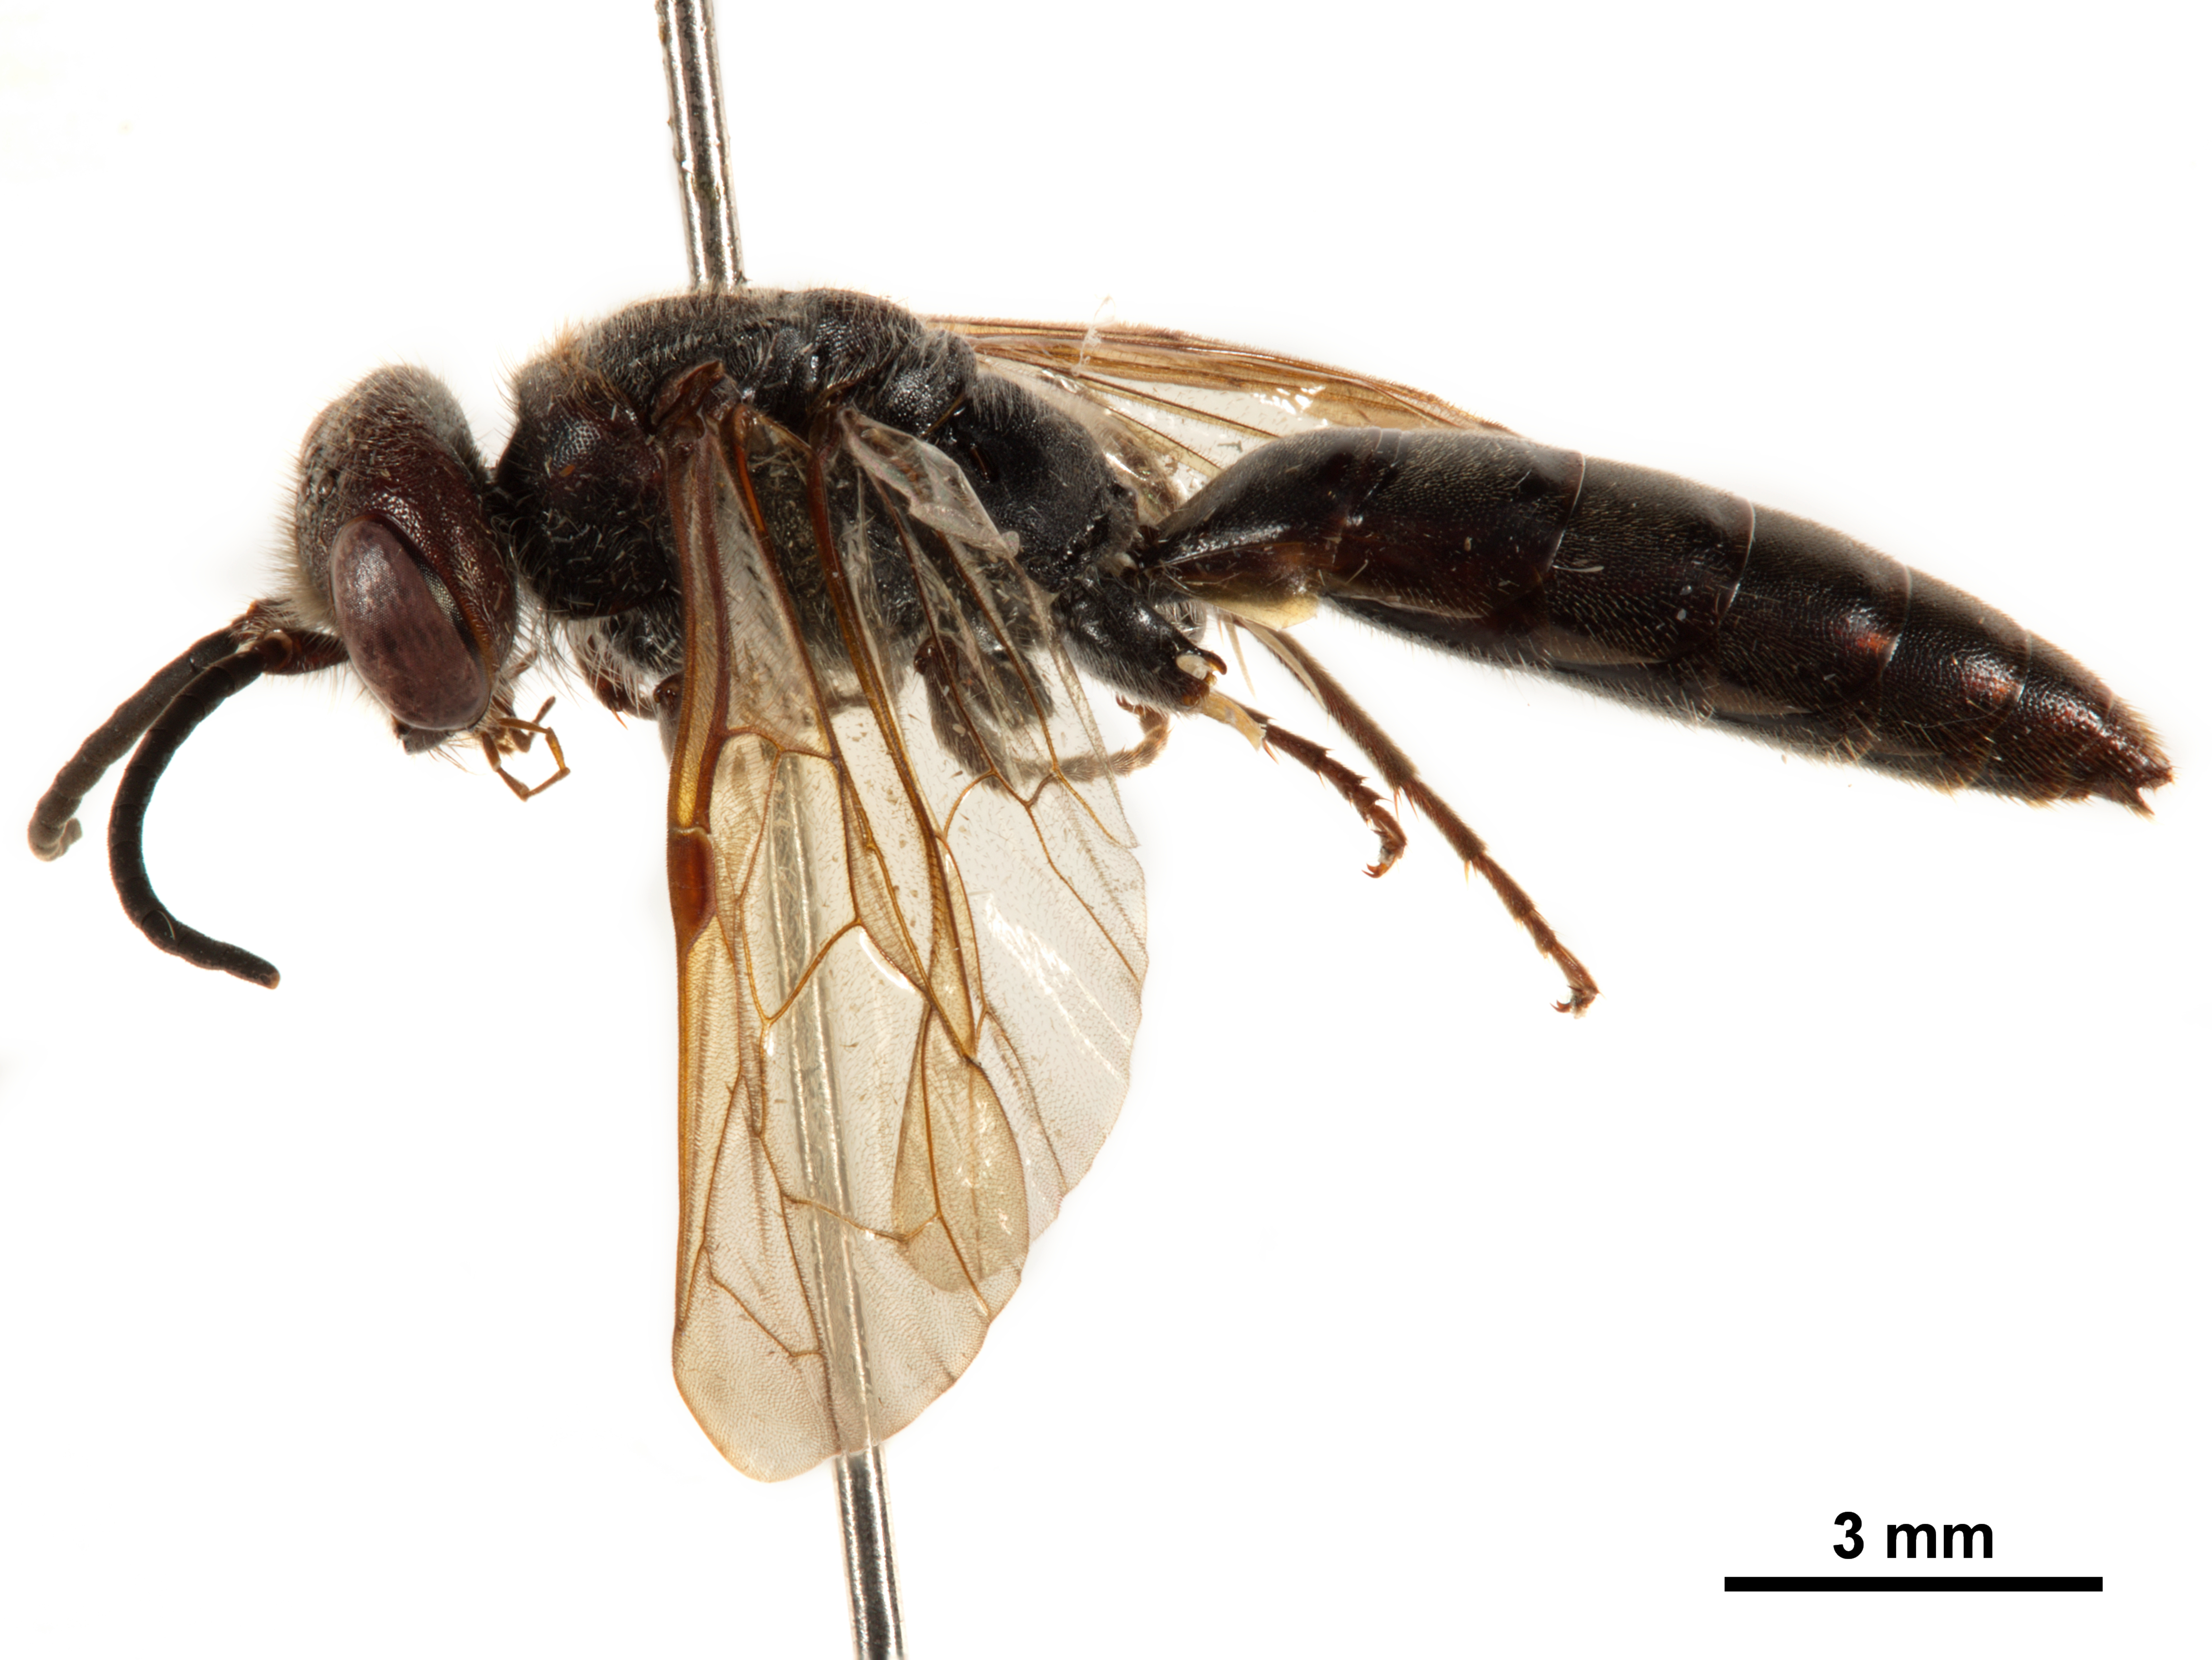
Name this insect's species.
Anthobosca insularis
